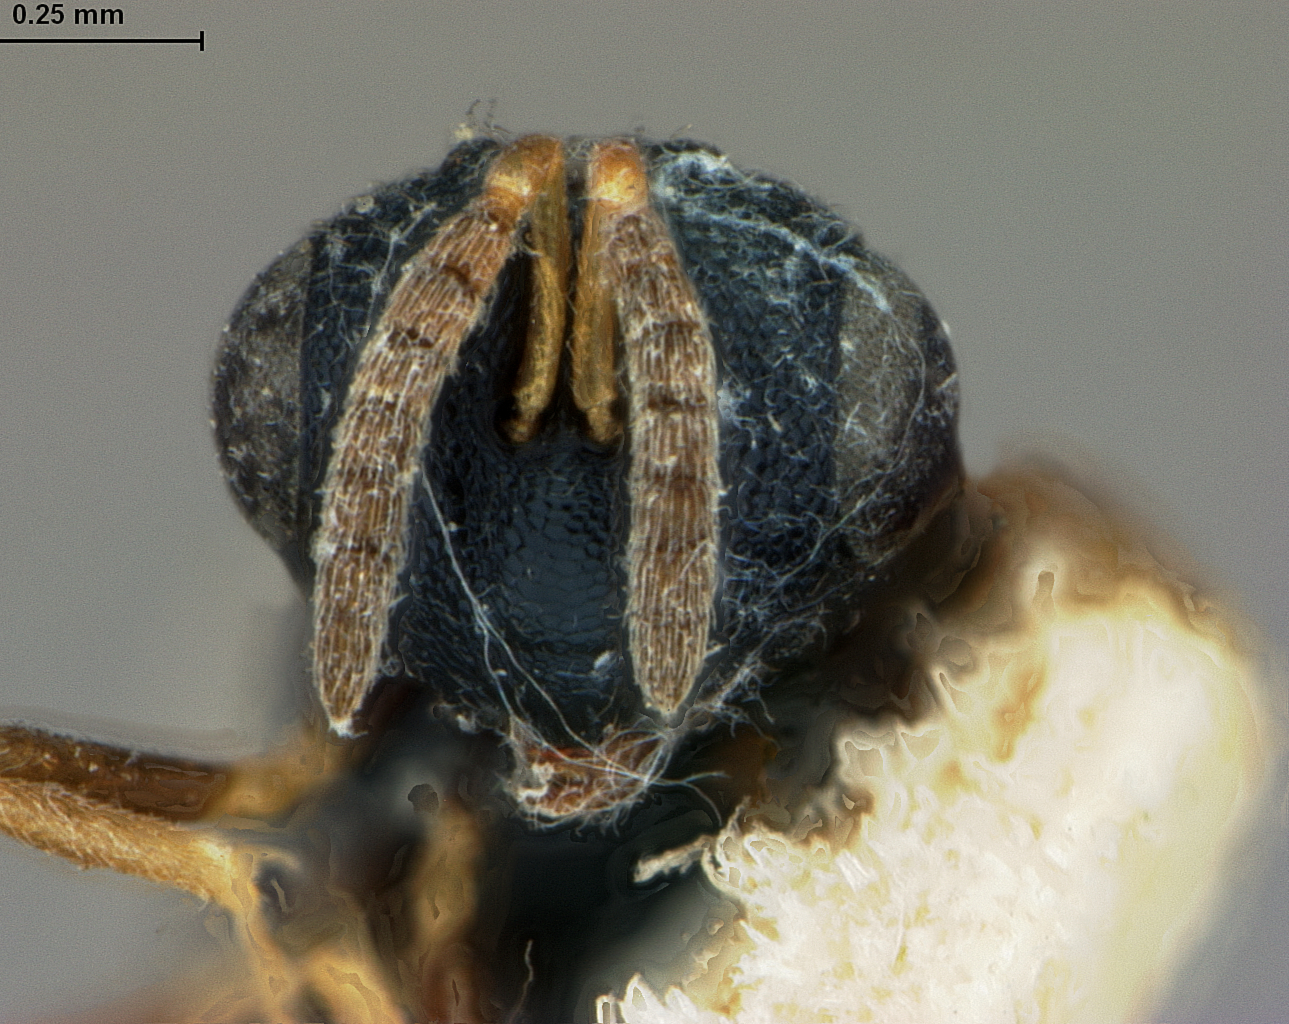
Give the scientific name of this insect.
Scymnophagus townsendi
